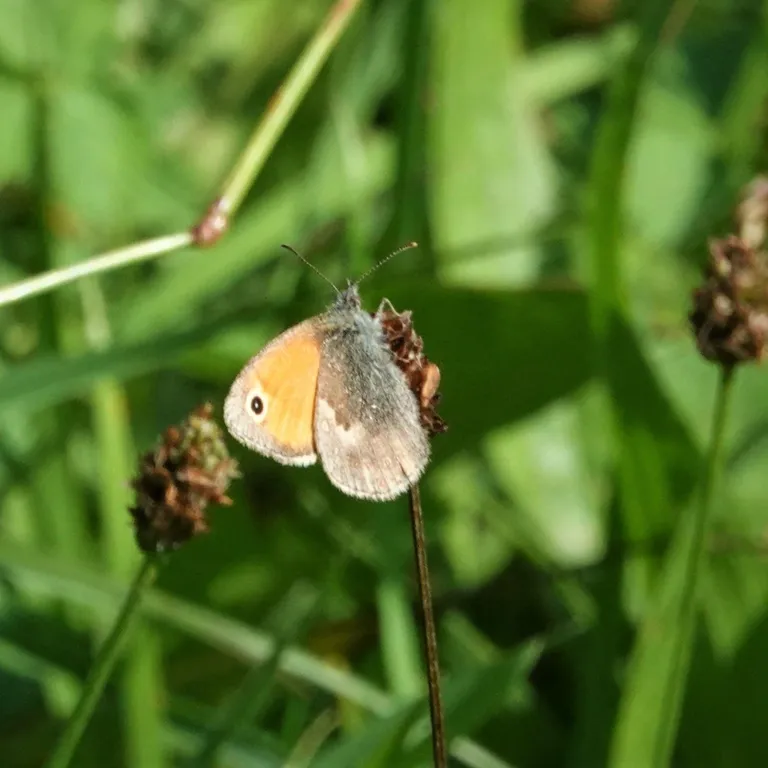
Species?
Coenonympha pamphilus
